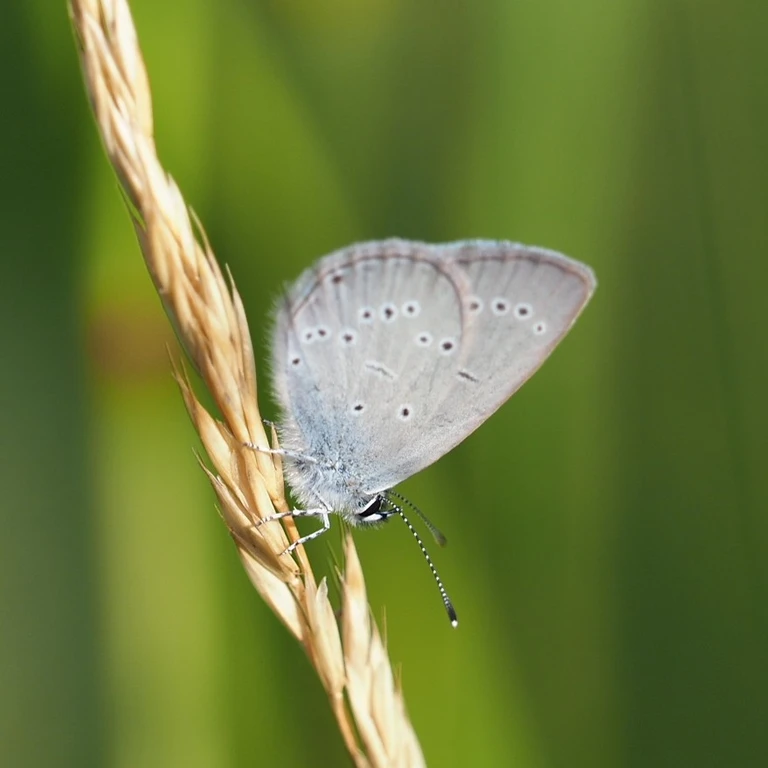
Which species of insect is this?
Cupido minimus
